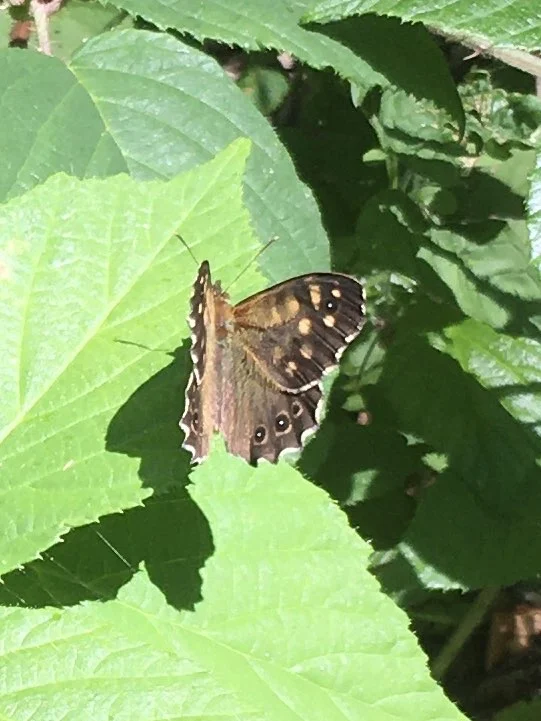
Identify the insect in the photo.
Pararge aegeria
